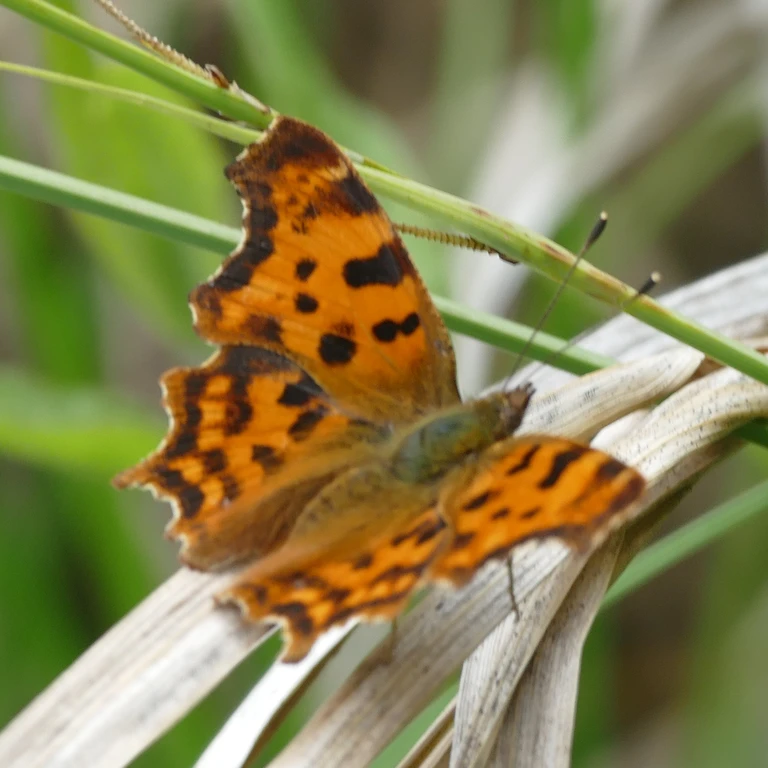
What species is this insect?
Polygonia c-album
